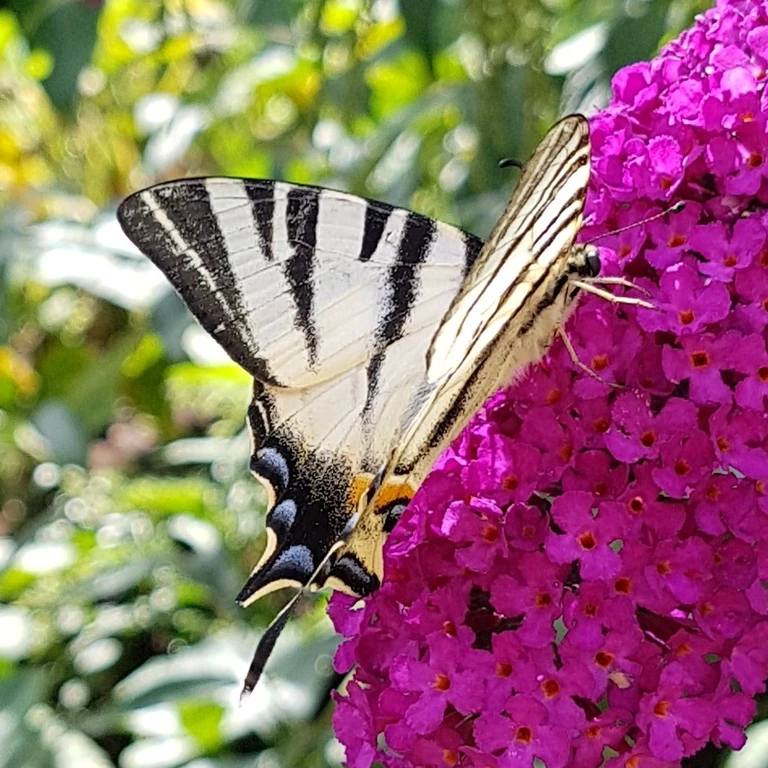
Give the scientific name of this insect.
Iphiclides podalirius
